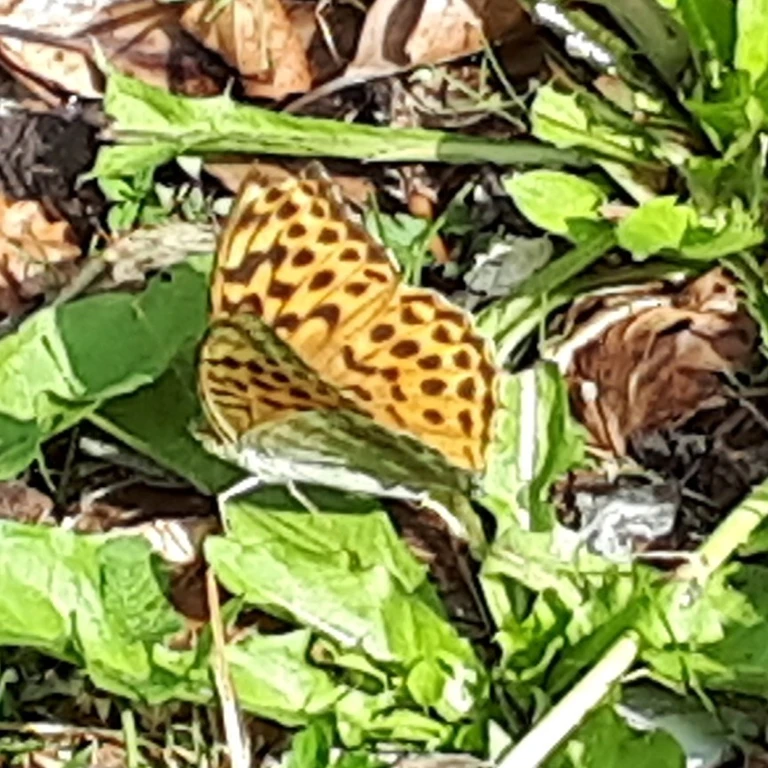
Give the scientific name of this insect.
Argynnis paphia
